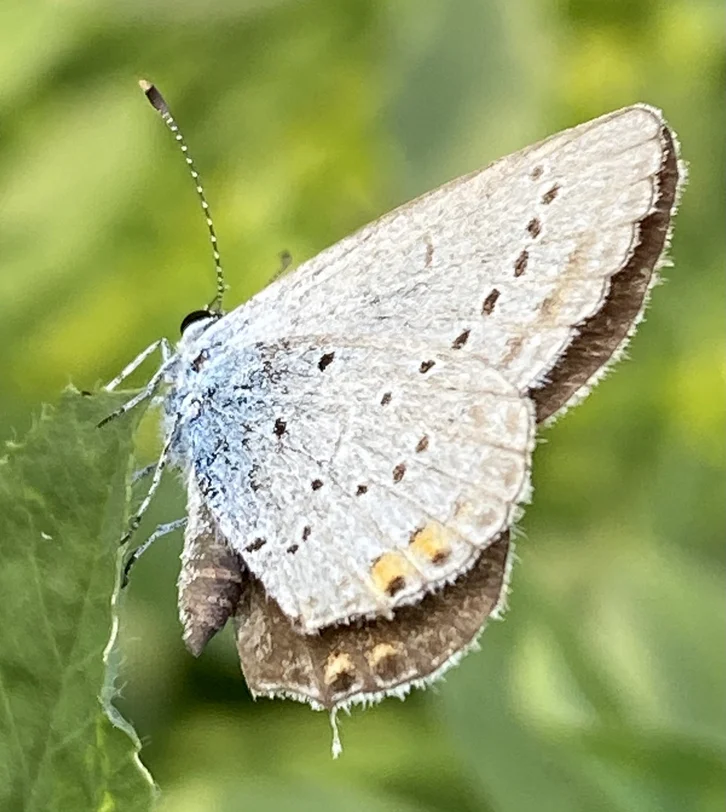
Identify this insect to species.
Cupido argiades (also Elkalyce argiades)
